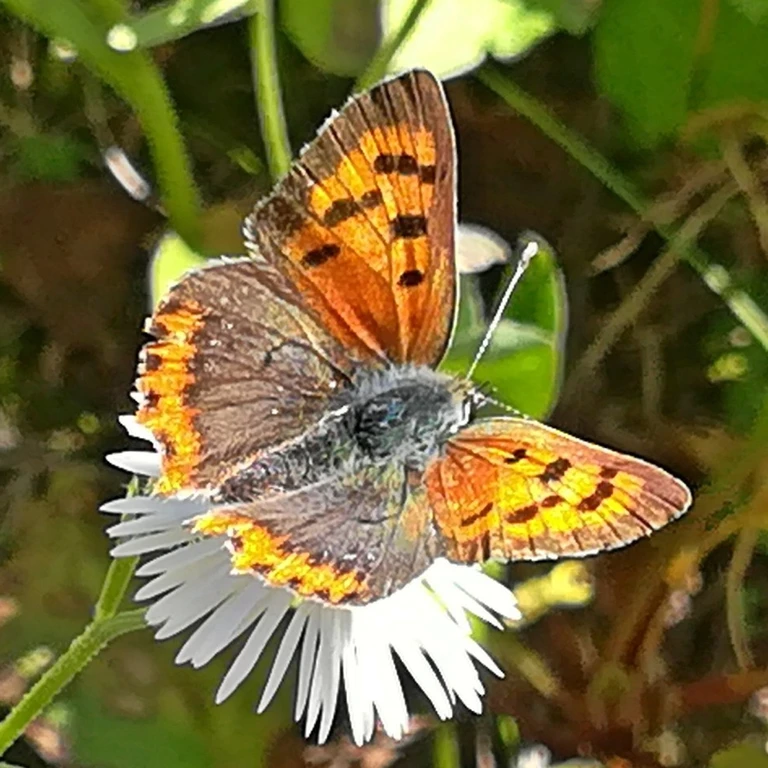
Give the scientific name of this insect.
Lycaena phlaeas
